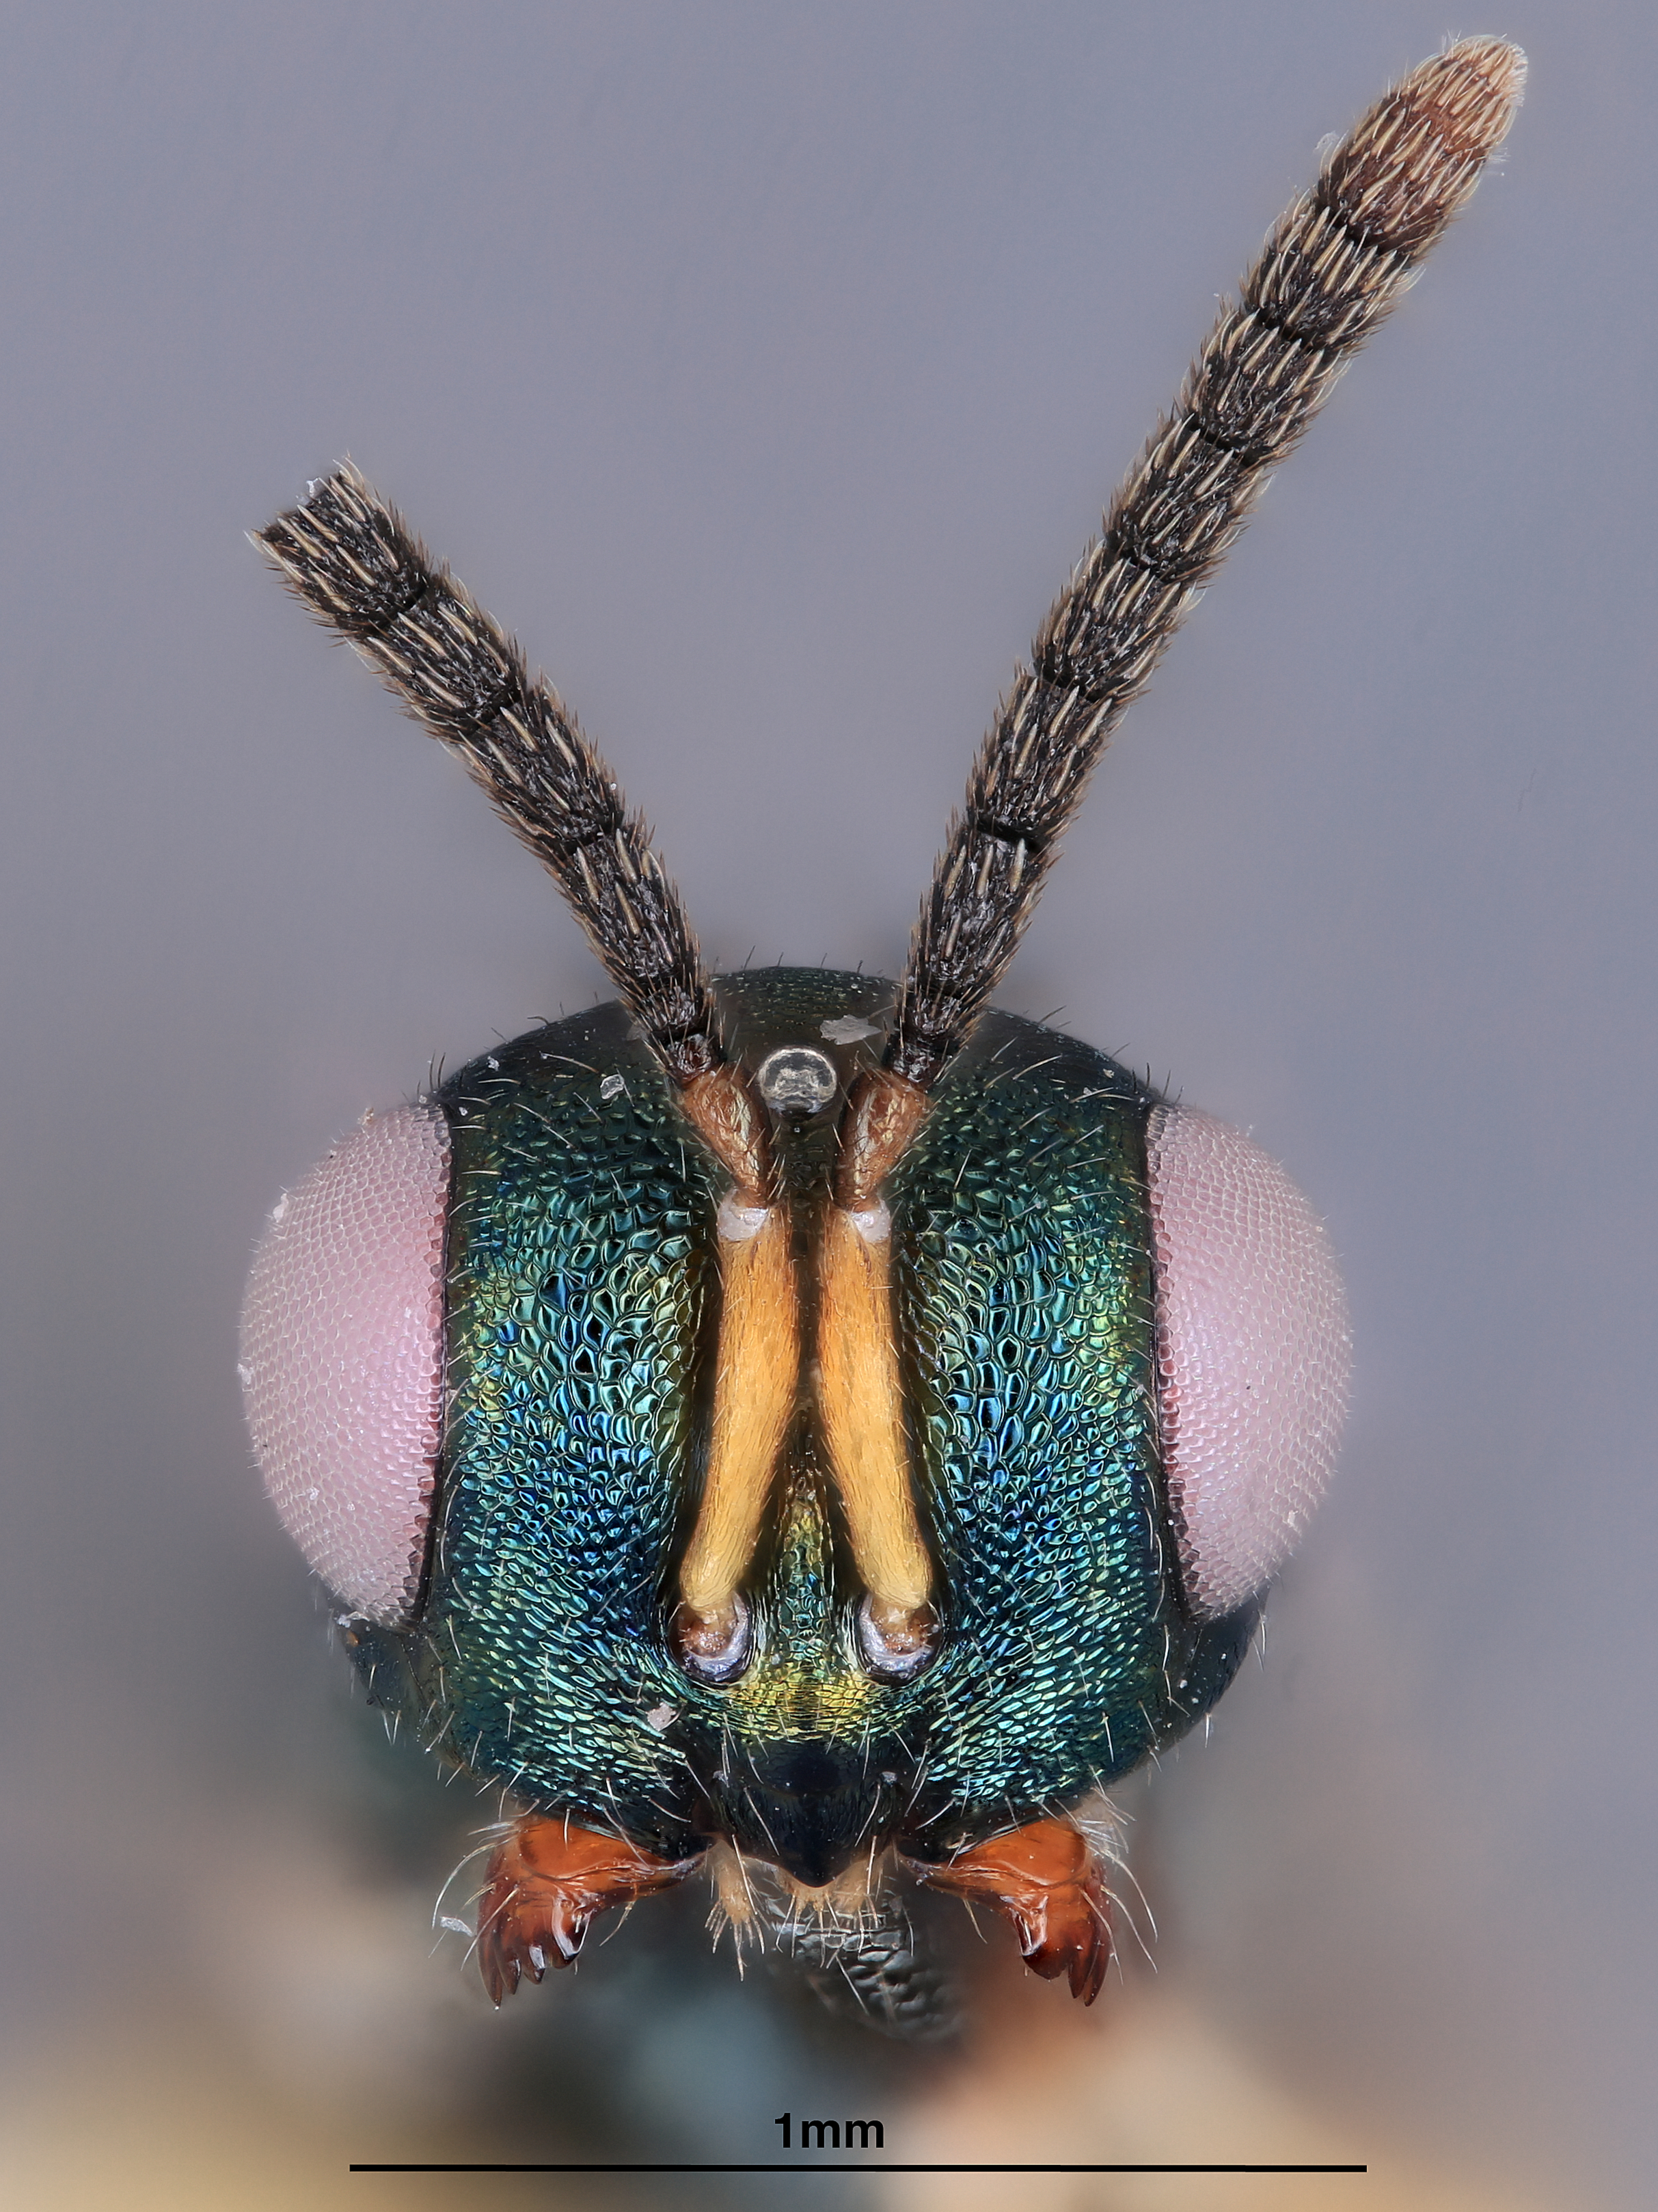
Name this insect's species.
Plutothrix ascita
